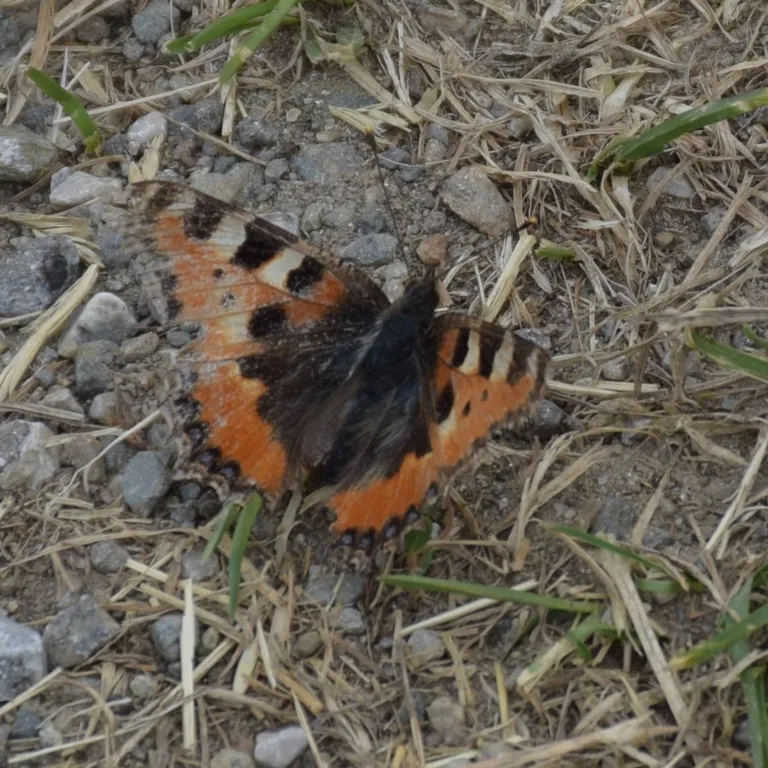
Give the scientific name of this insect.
Aglais urticae
